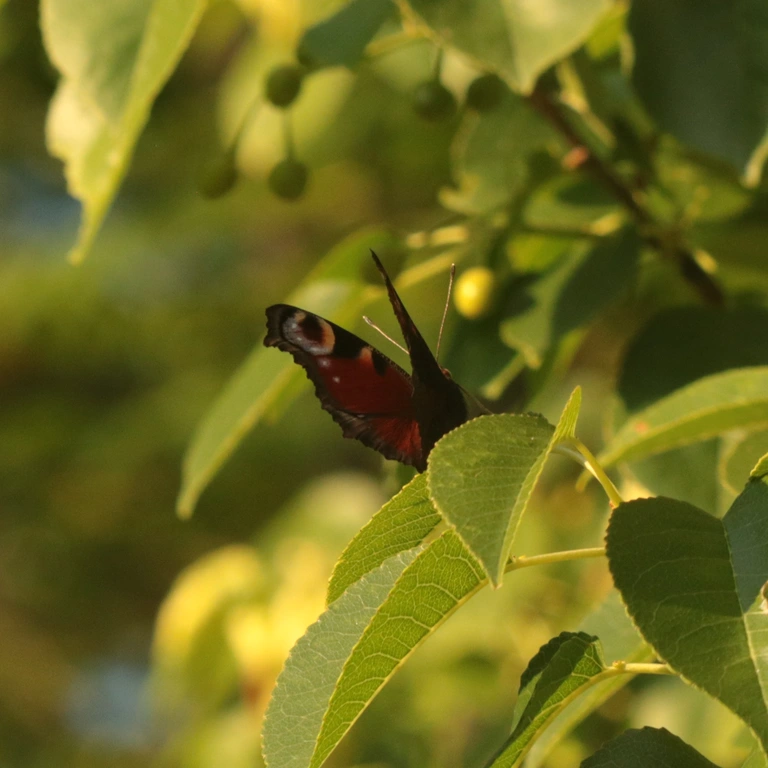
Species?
Aglais io
